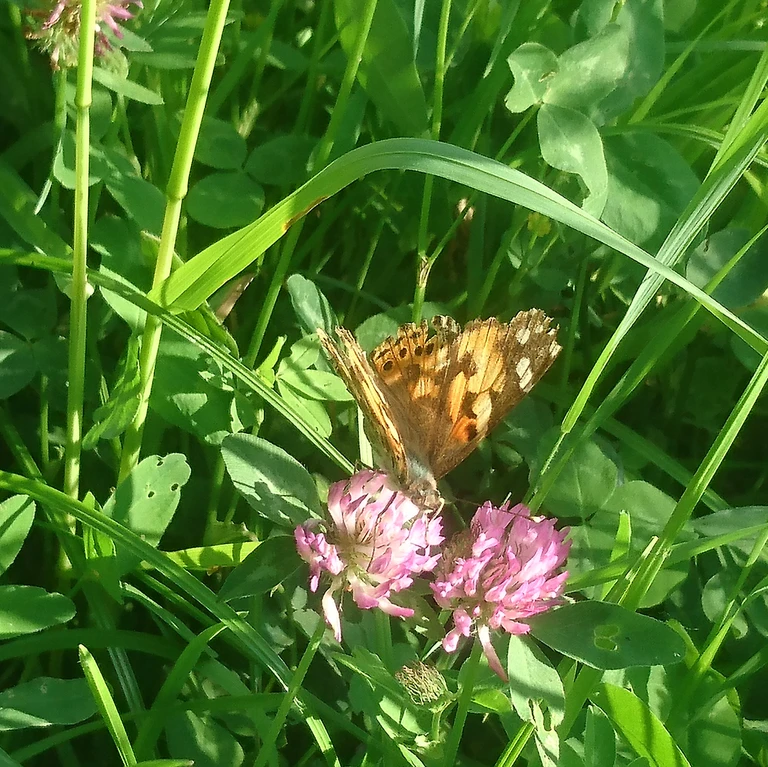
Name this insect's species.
Vanessa cardui
